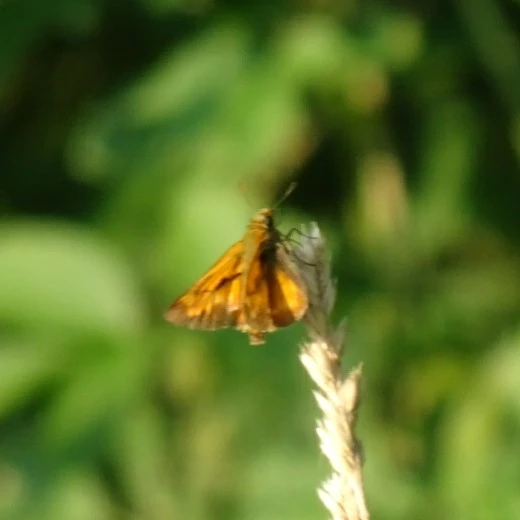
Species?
Ochlodes sylvanus (also Ochlodes venata)
